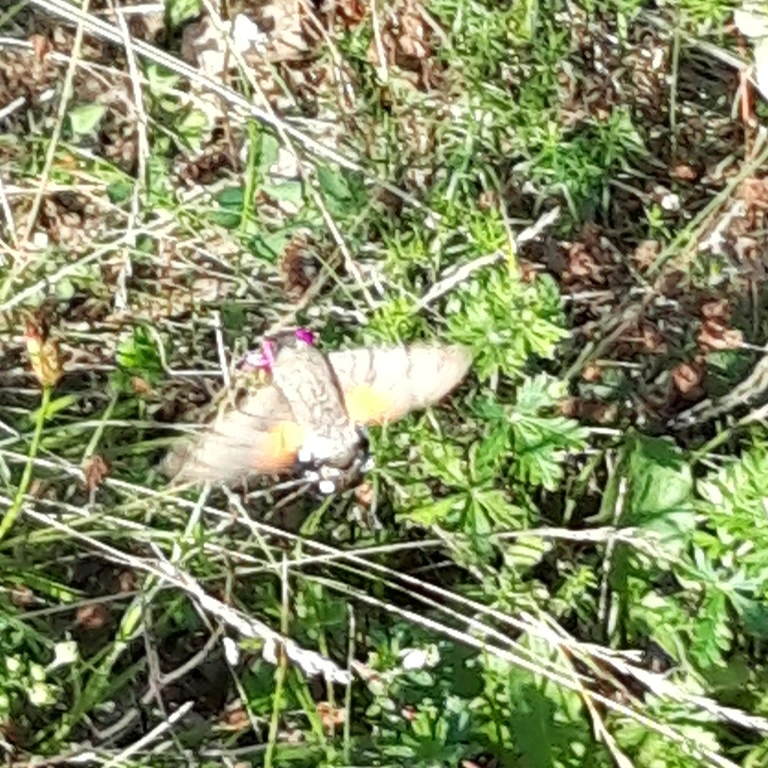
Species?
Macroglossum stellatarum
